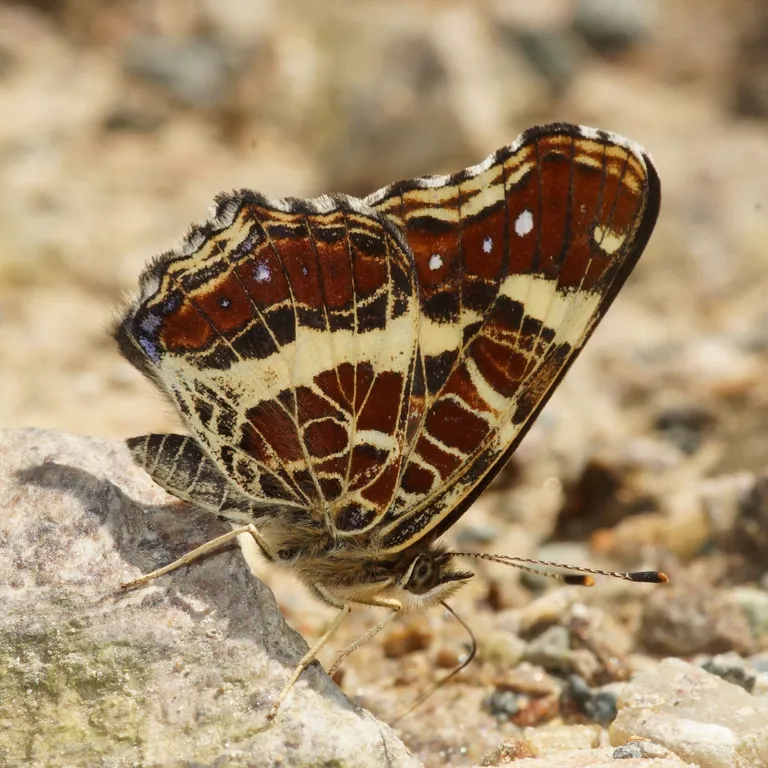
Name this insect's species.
Araschnia levana
